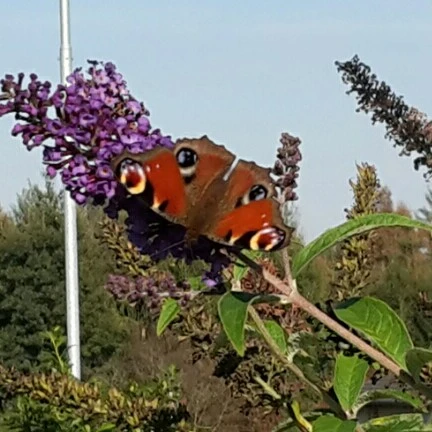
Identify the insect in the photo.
Aglais io
